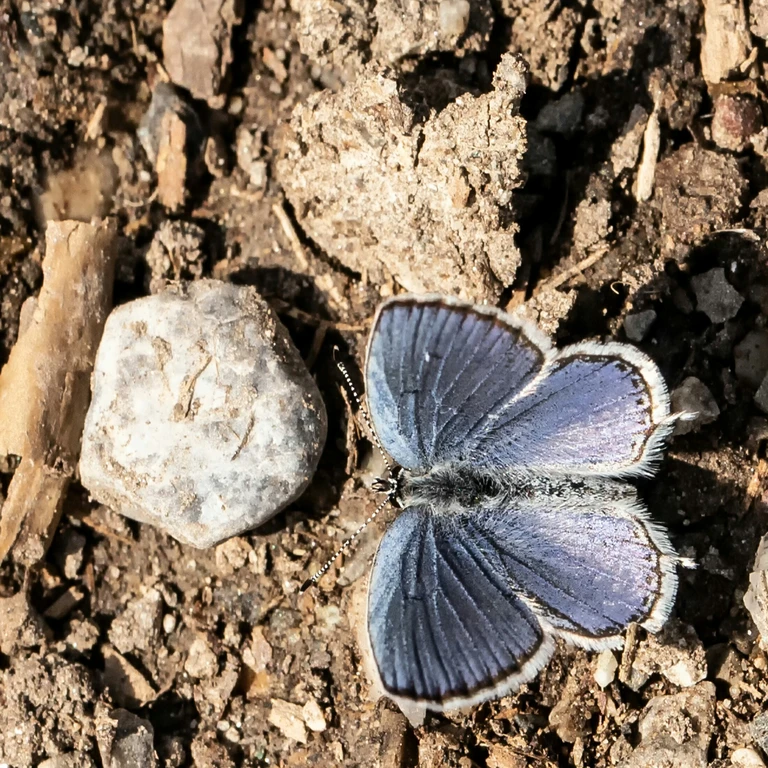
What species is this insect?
Cupido argiades (also Elkalyce argiades)
